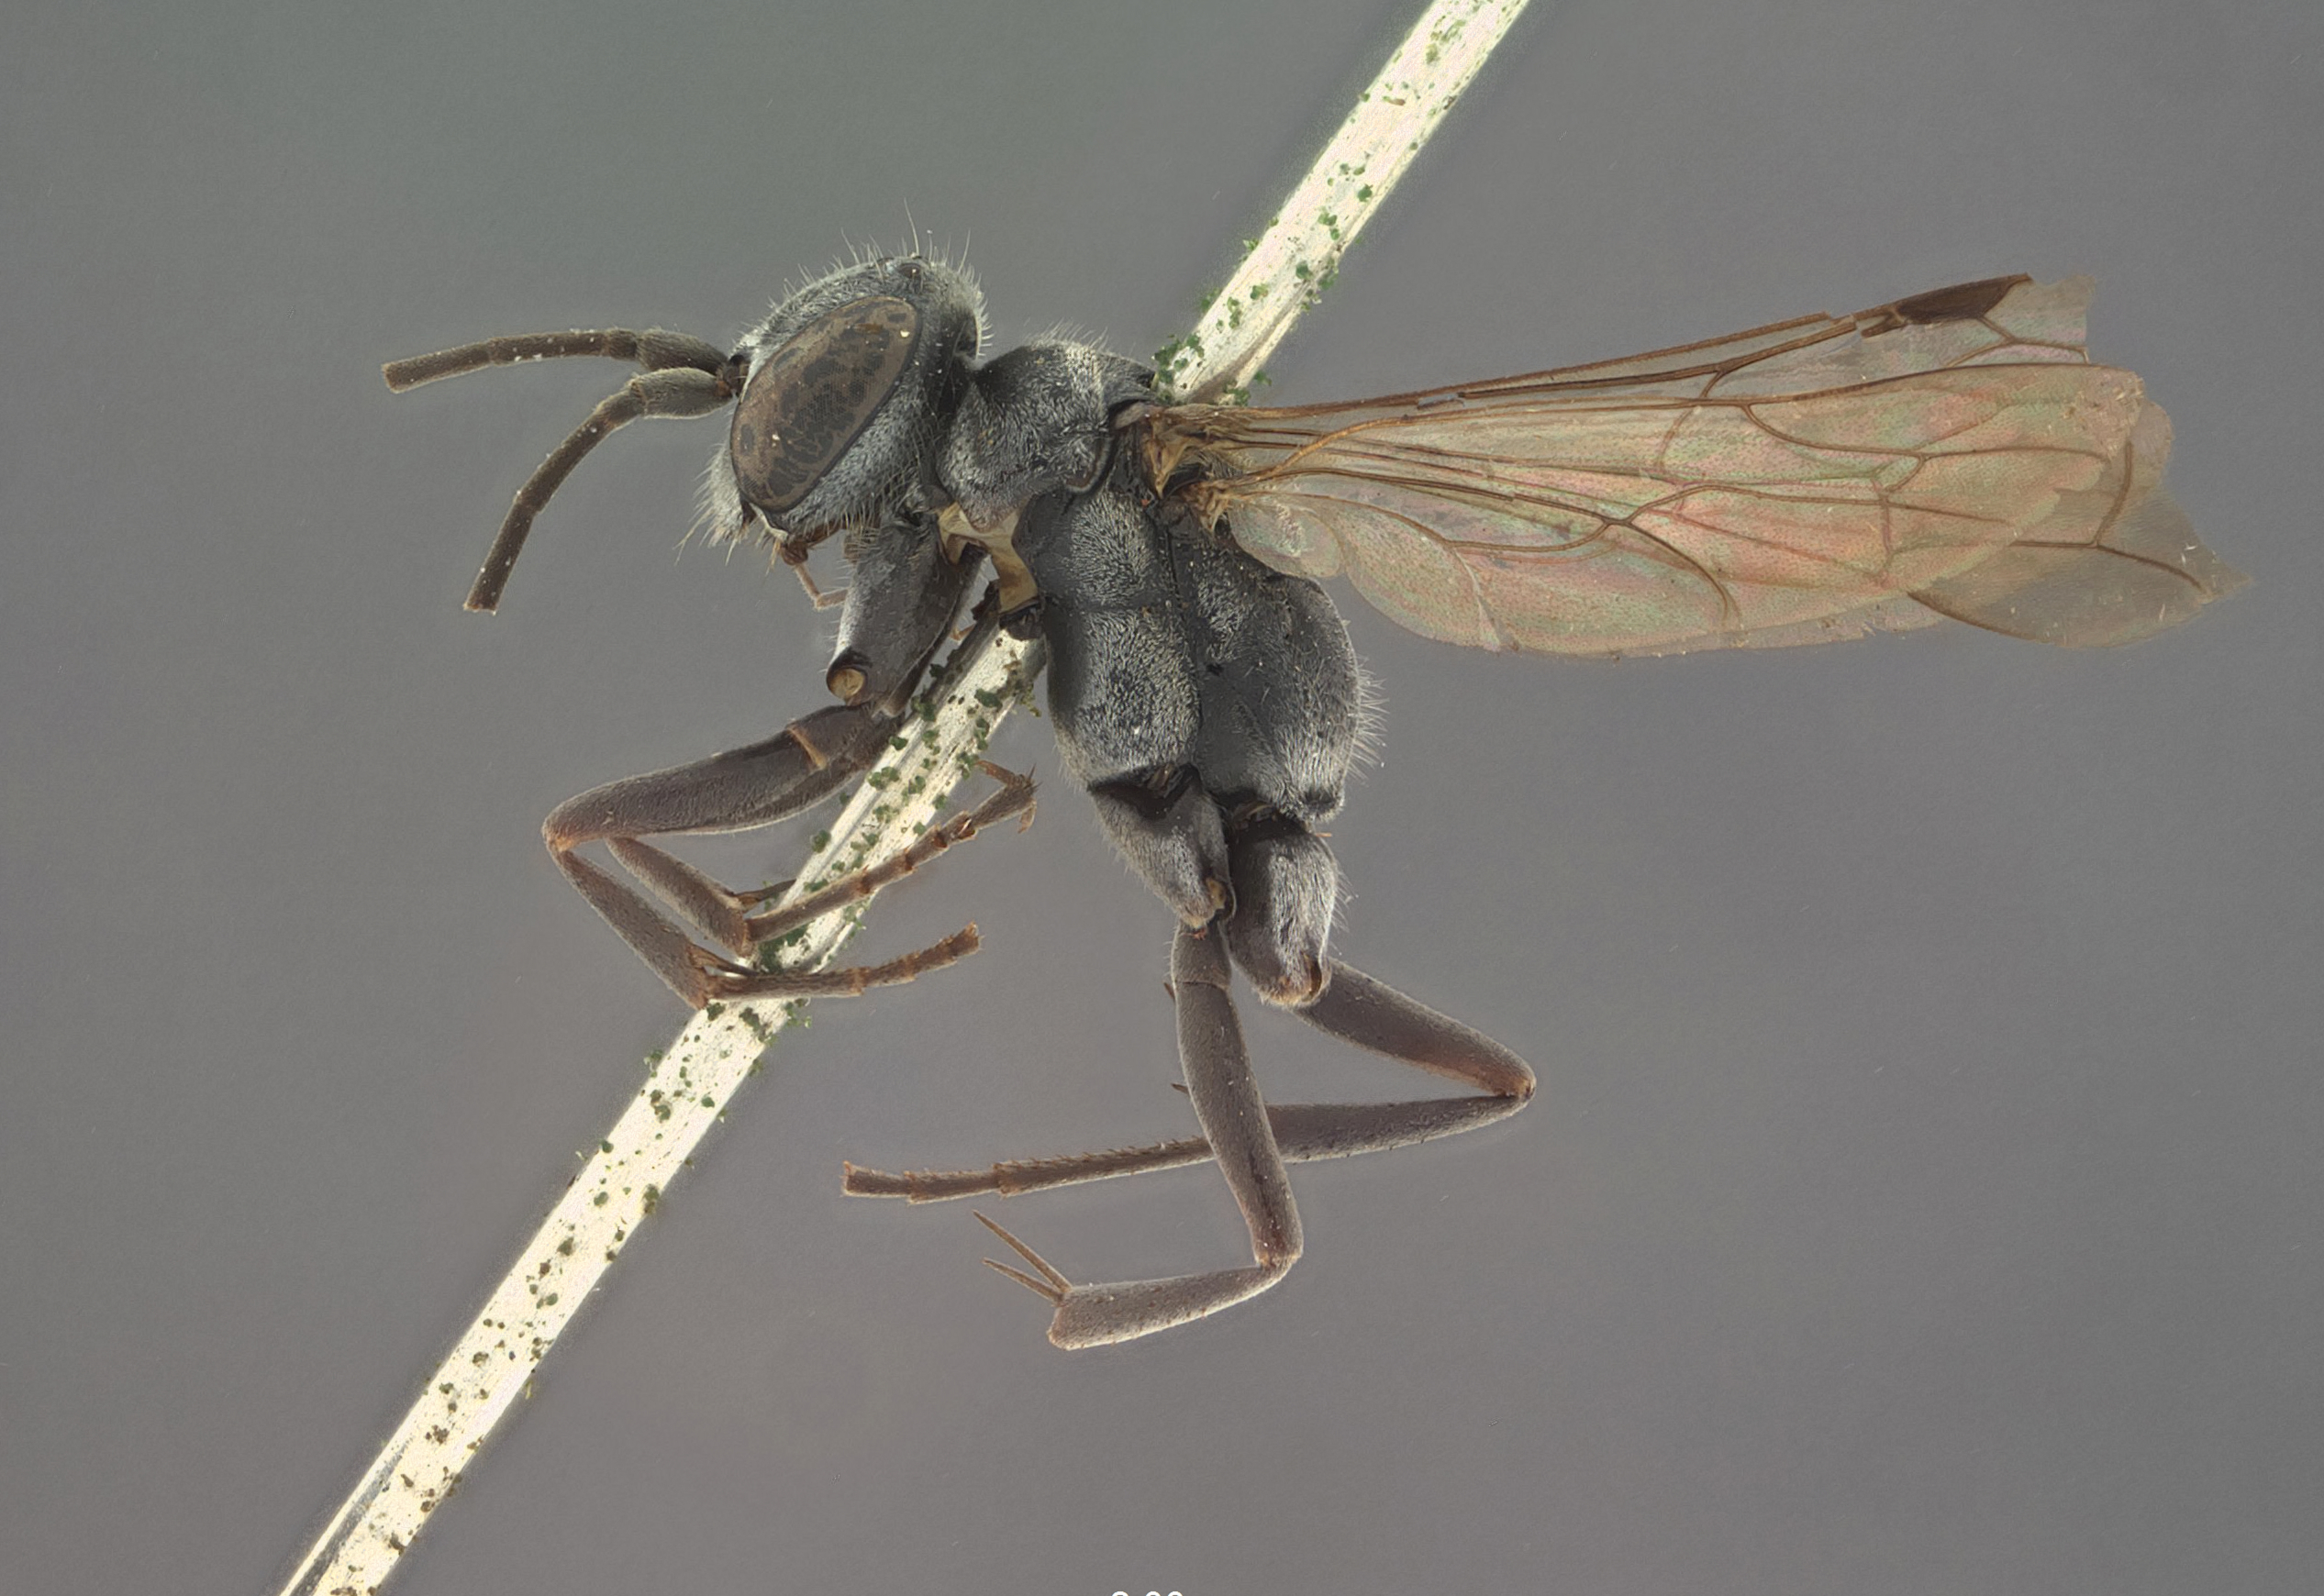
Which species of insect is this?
Pseudagenia marcia
